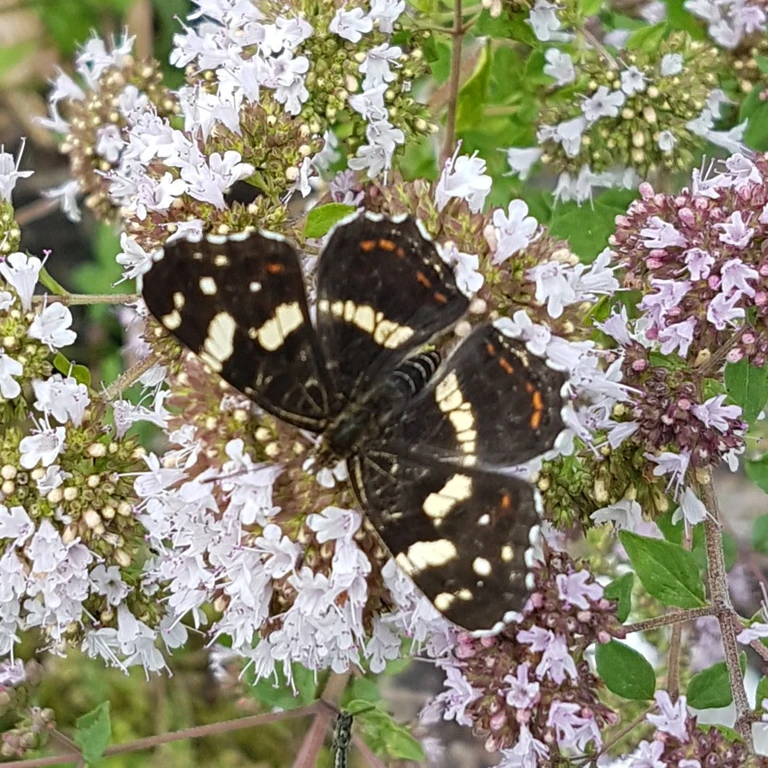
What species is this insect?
Araschnia levana
